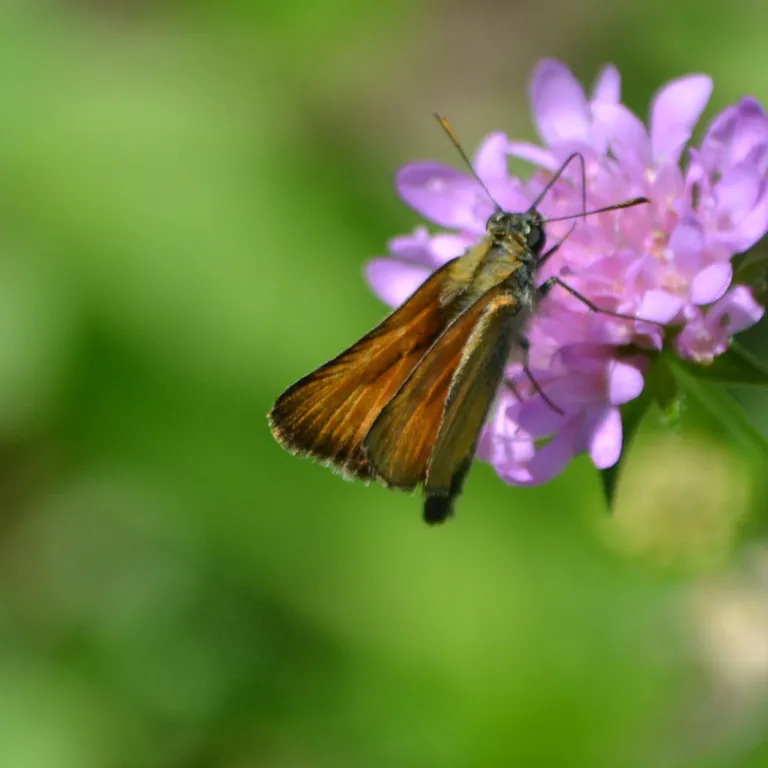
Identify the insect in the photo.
Thymelicus sylvestris
